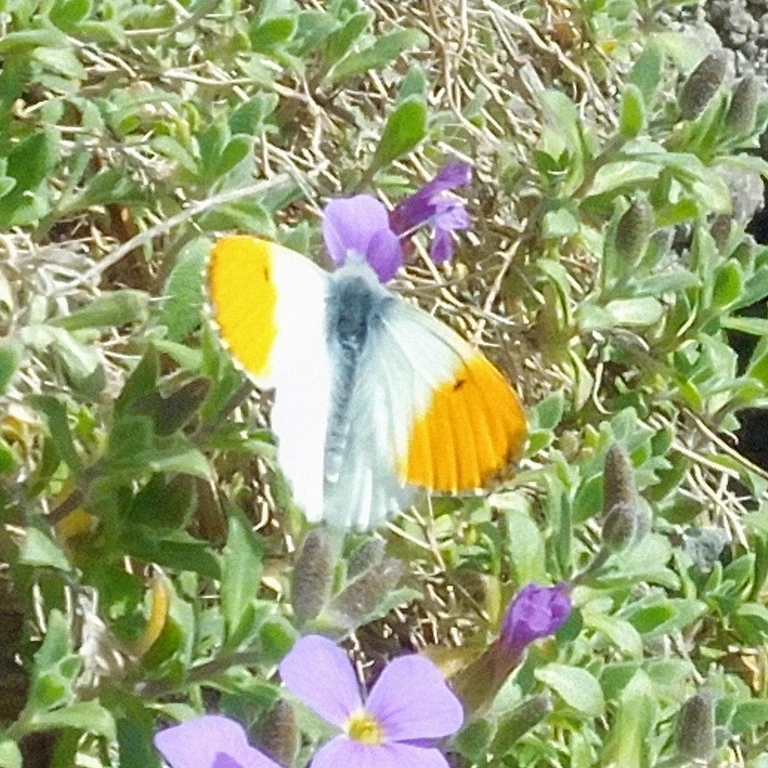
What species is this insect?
Anthocharis cardamines
